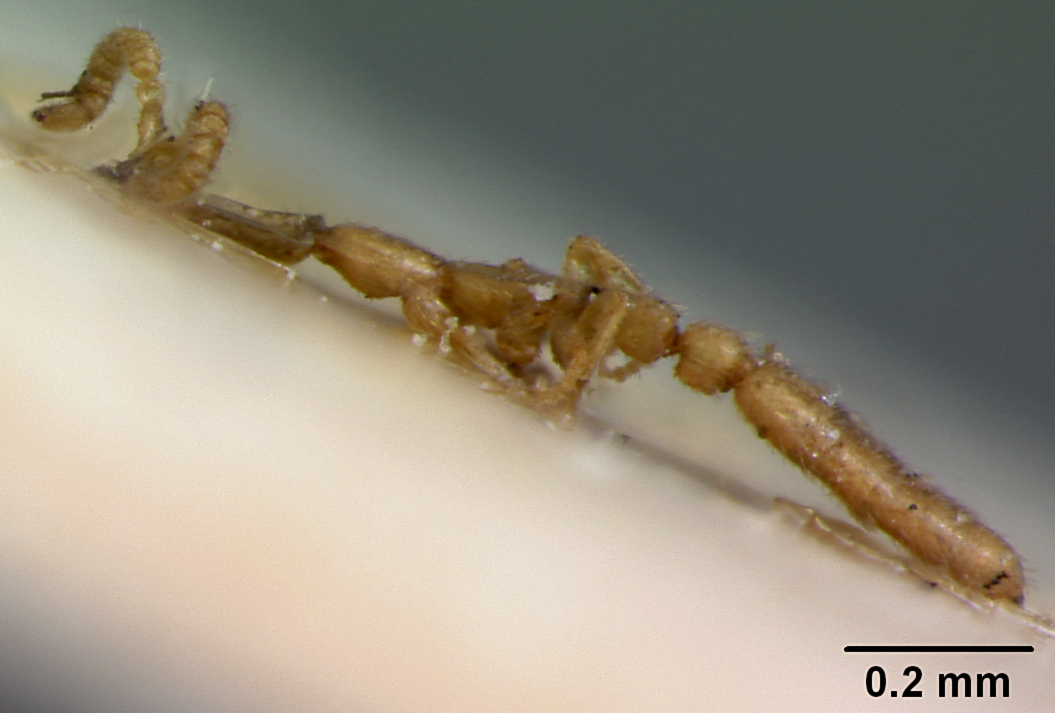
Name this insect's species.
Leptanilla nana
